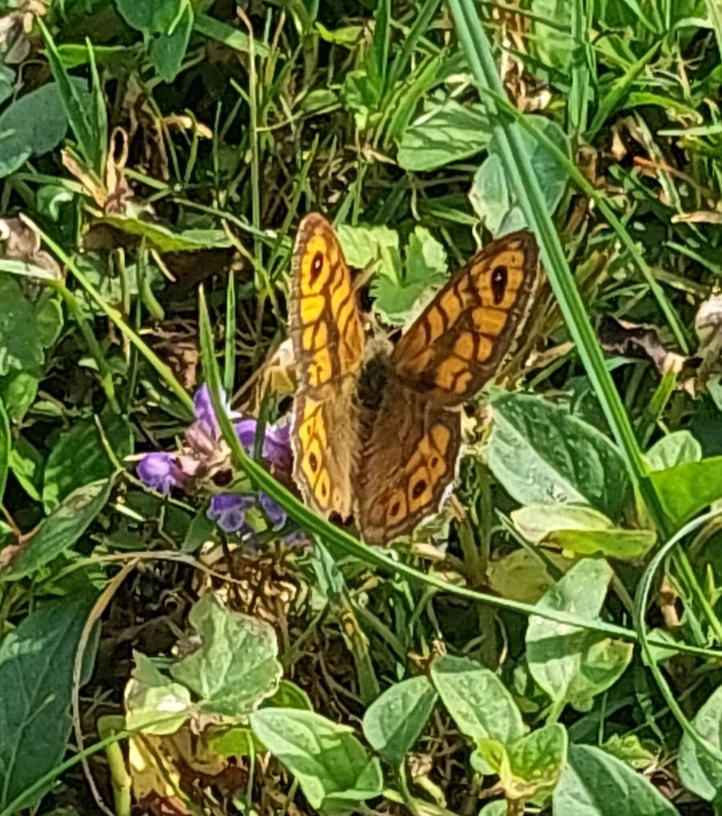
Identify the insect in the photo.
Lasiommata megera (also Pararge megera)
